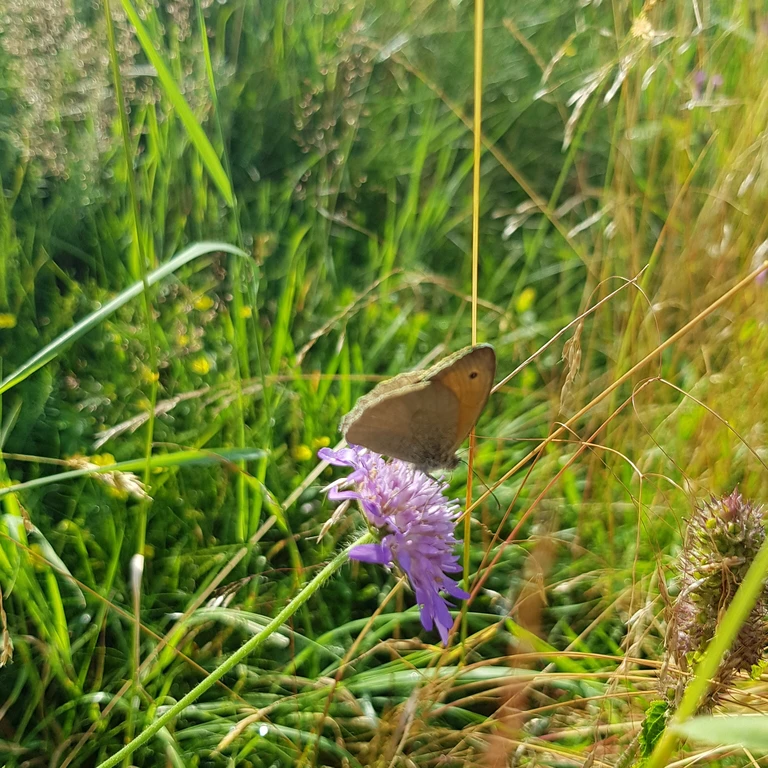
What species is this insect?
Maniola jurtina
